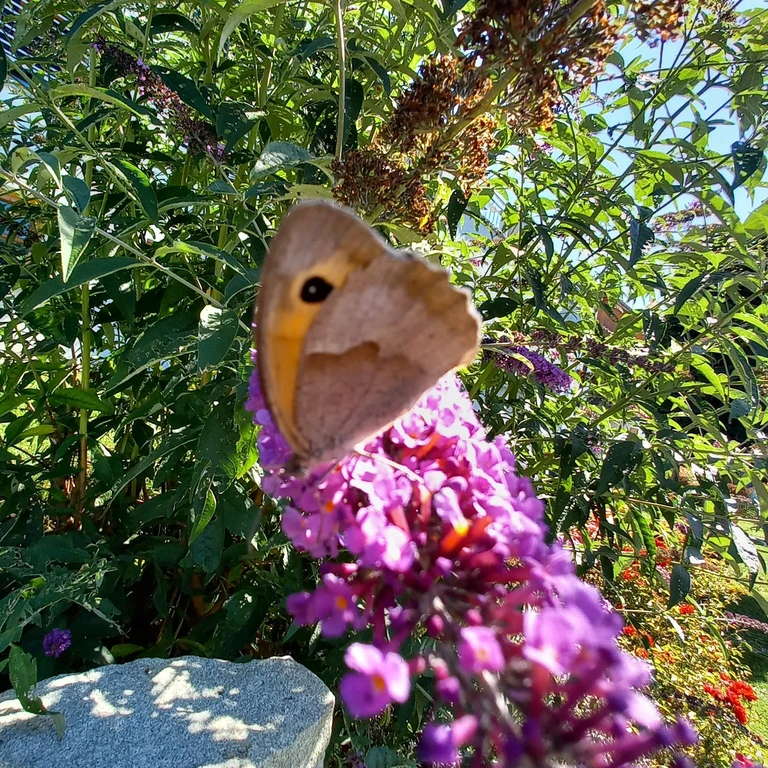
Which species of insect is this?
Maniola jurtina
